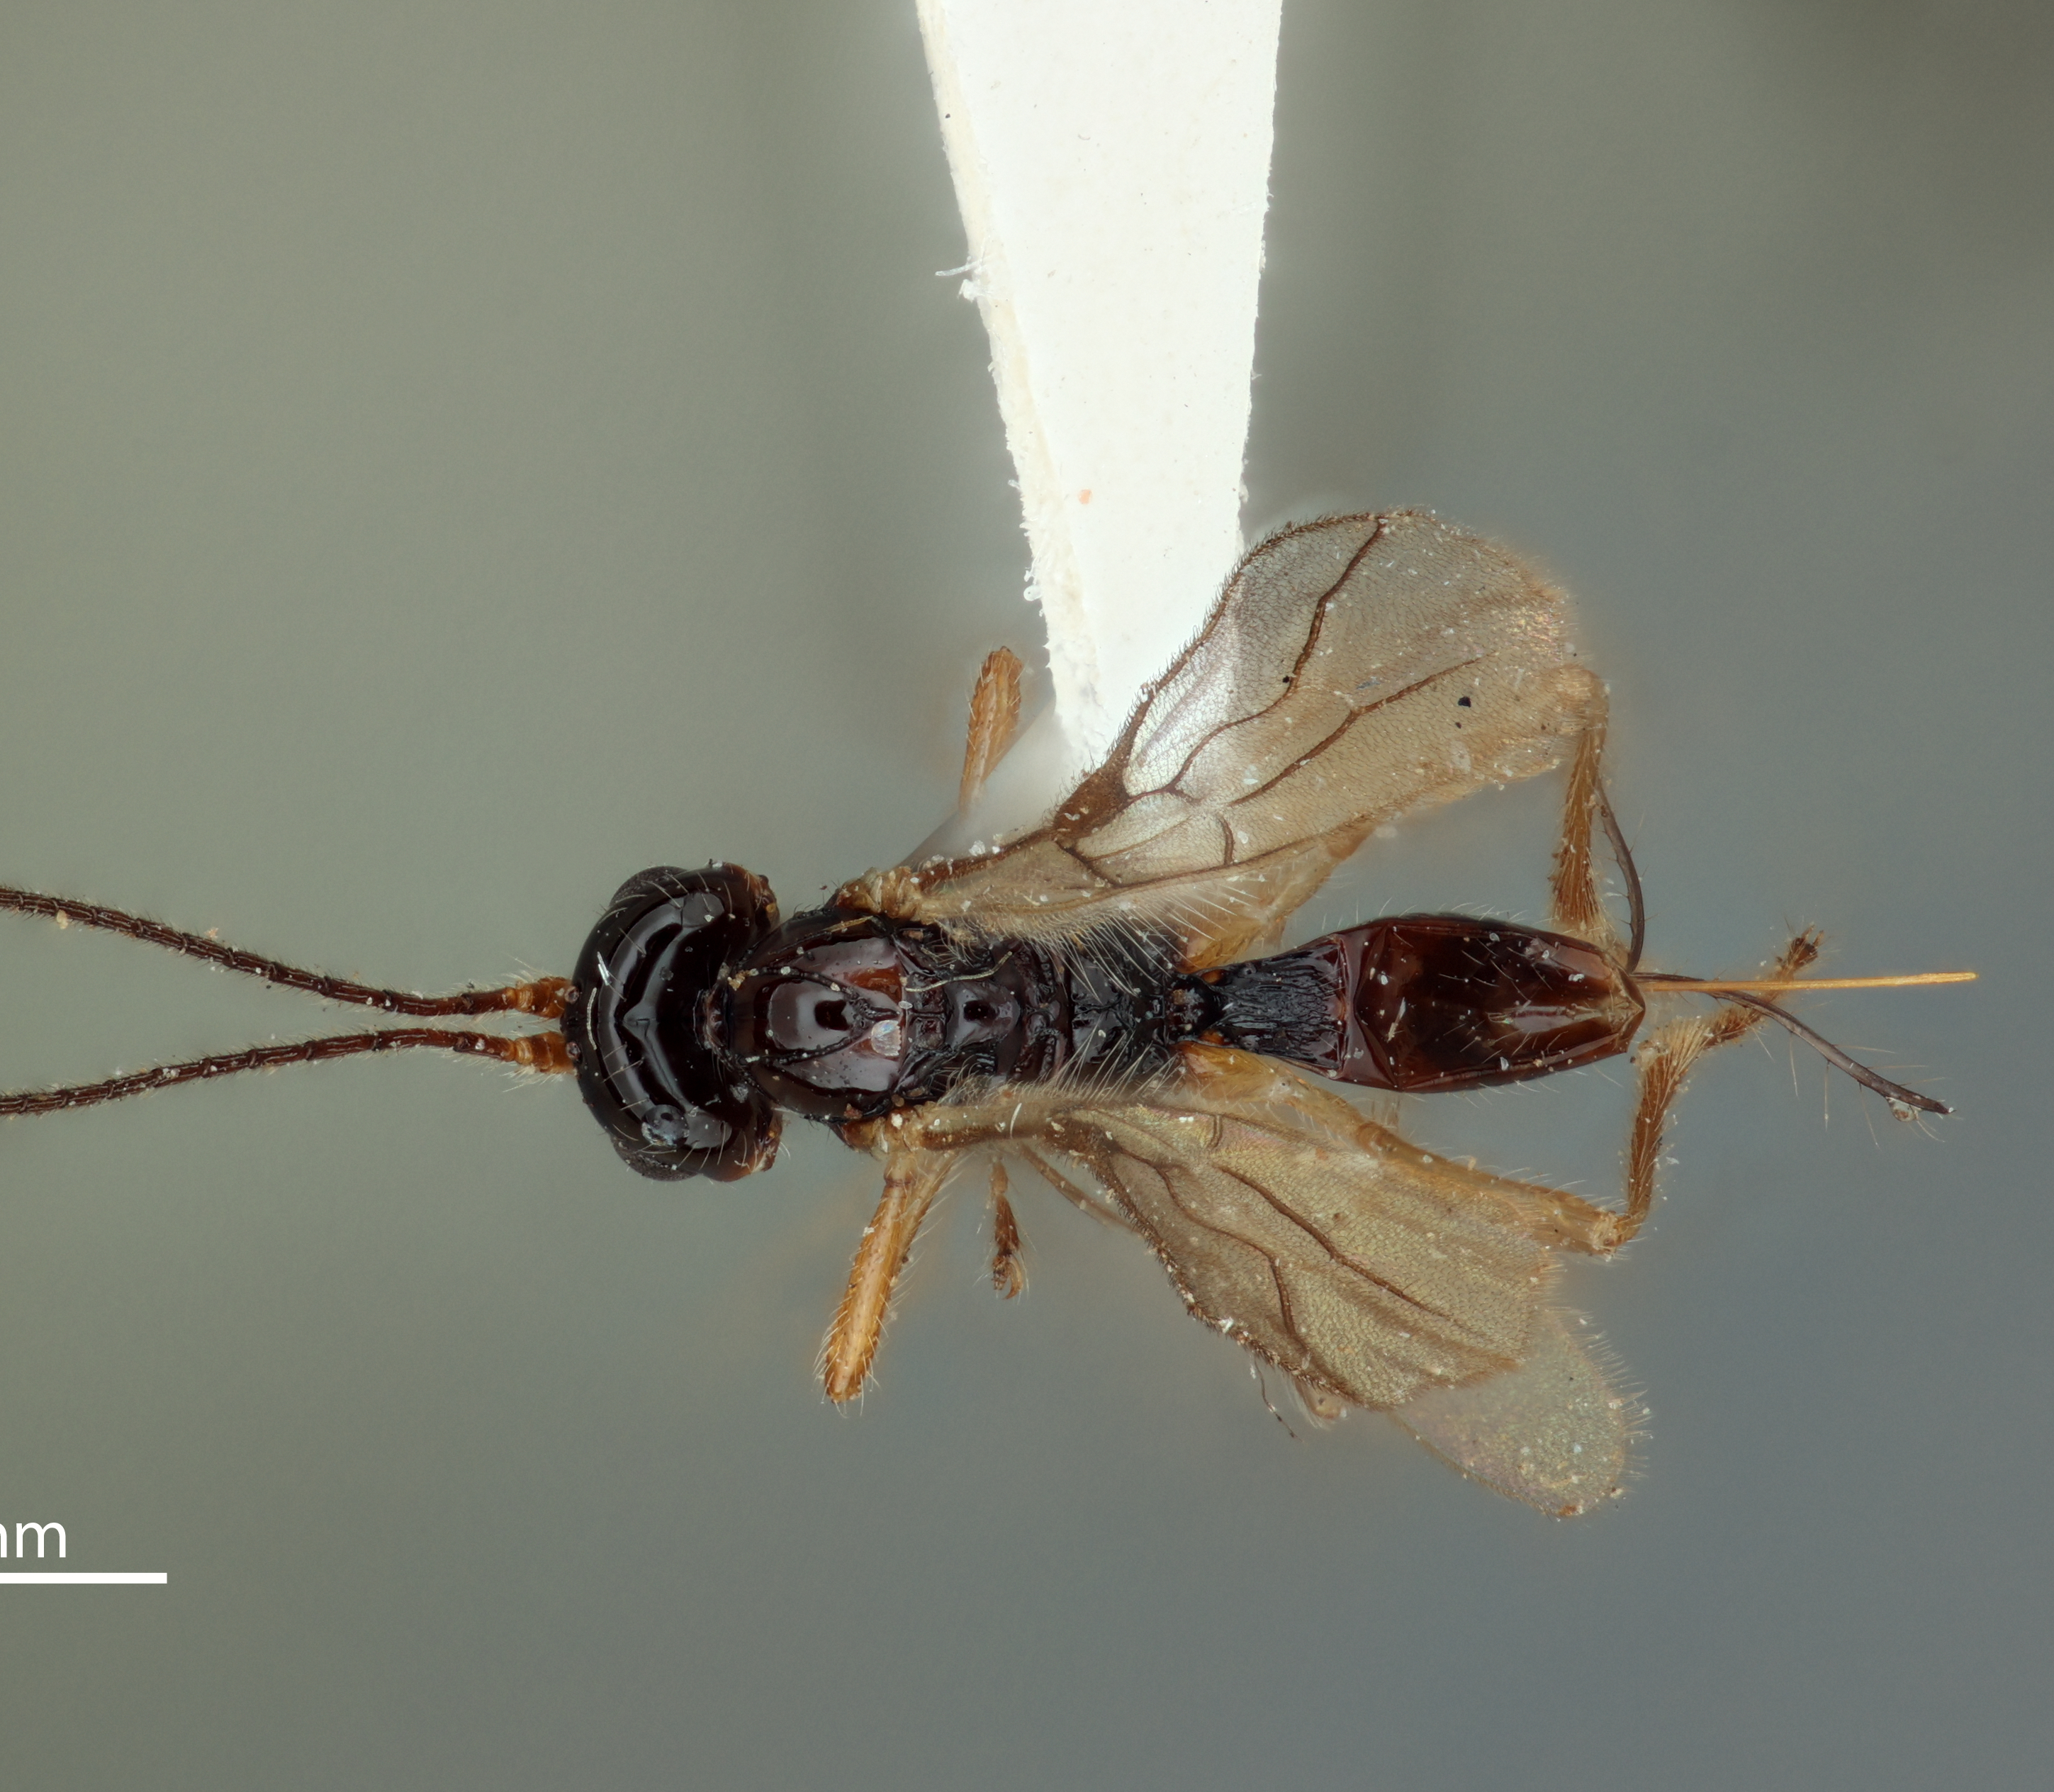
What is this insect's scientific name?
Phaenocarpa raptatrix
